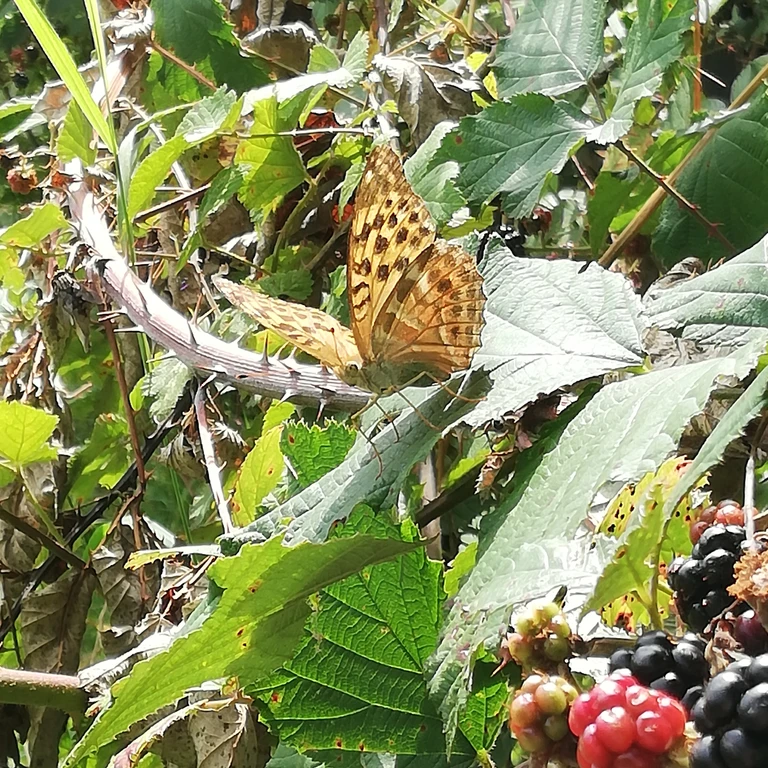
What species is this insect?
Argynnis paphia
